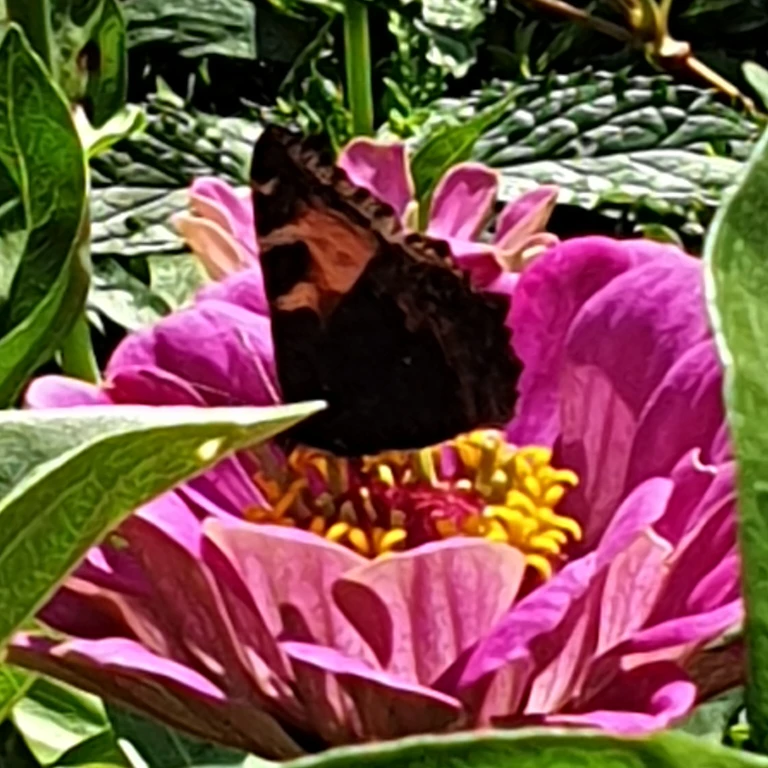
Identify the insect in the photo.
Aglais urticae
